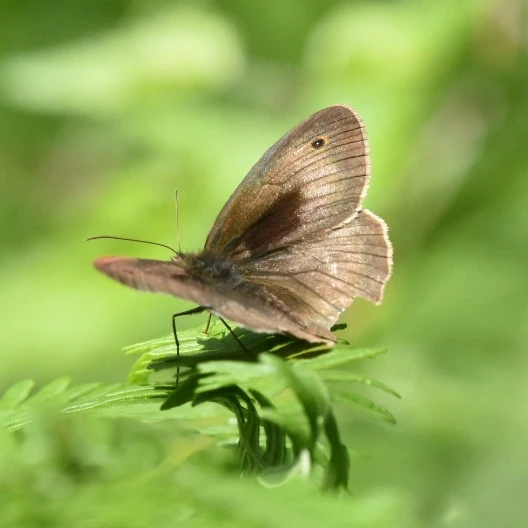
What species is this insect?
Maniola jurtina
